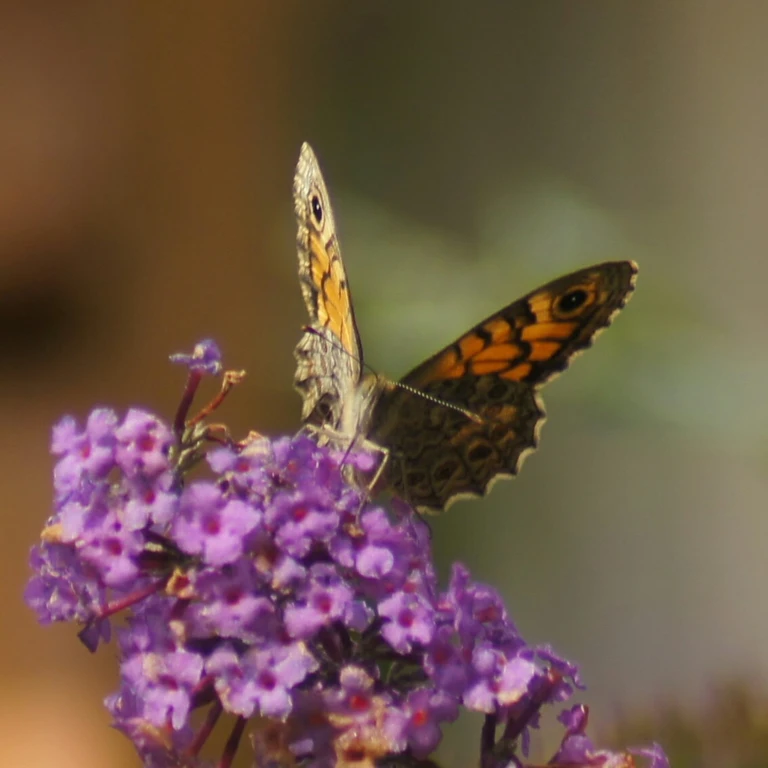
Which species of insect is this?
Lasiommata megera (also Pararge megera)
